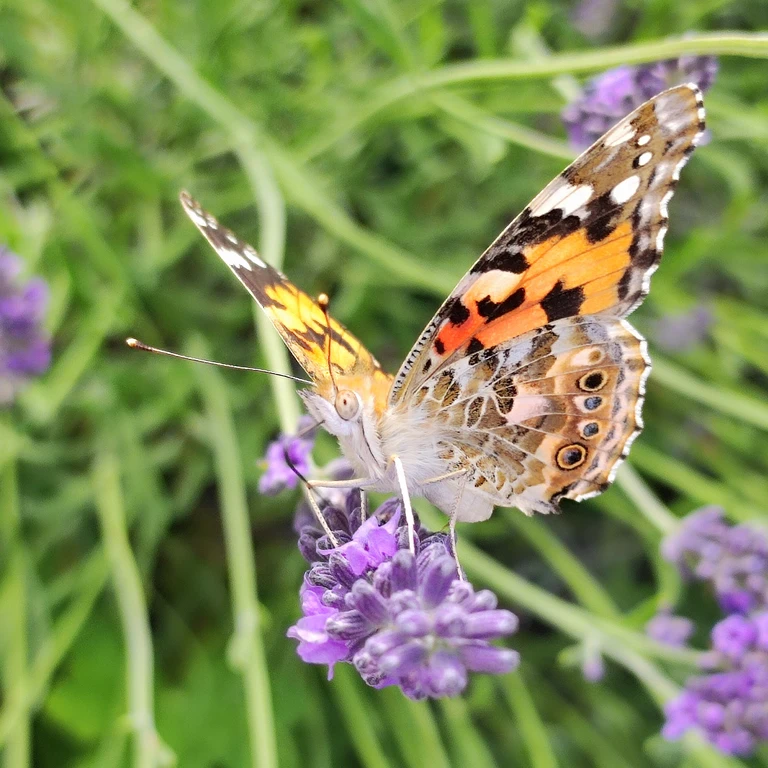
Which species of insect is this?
Vanessa cardui
